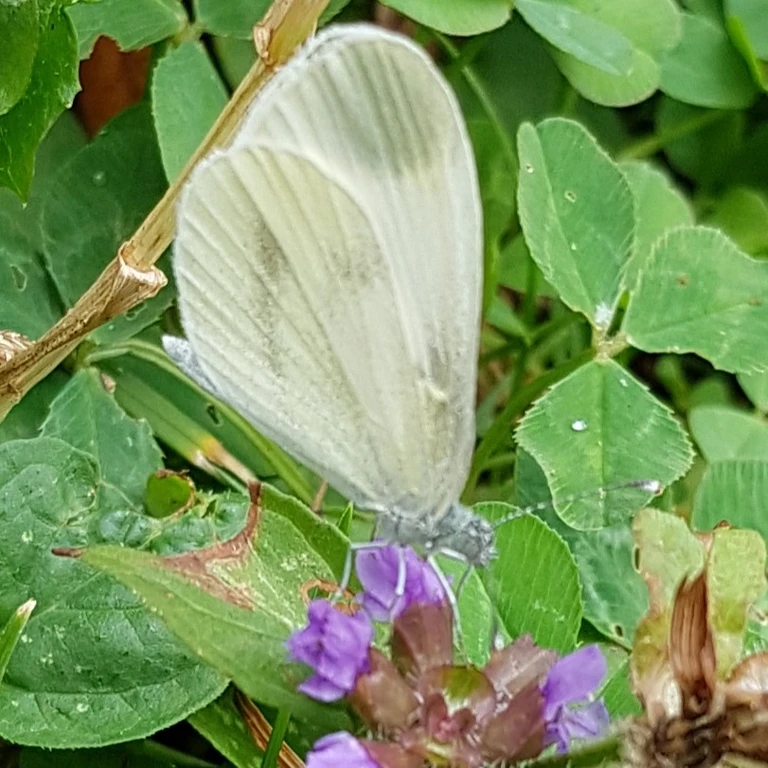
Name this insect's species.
Leptidea sinapis/juvernica
